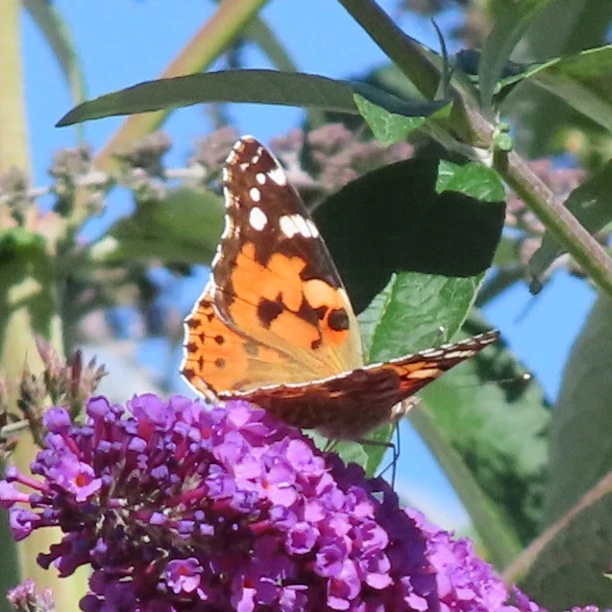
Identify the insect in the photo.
Vanessa cardui
